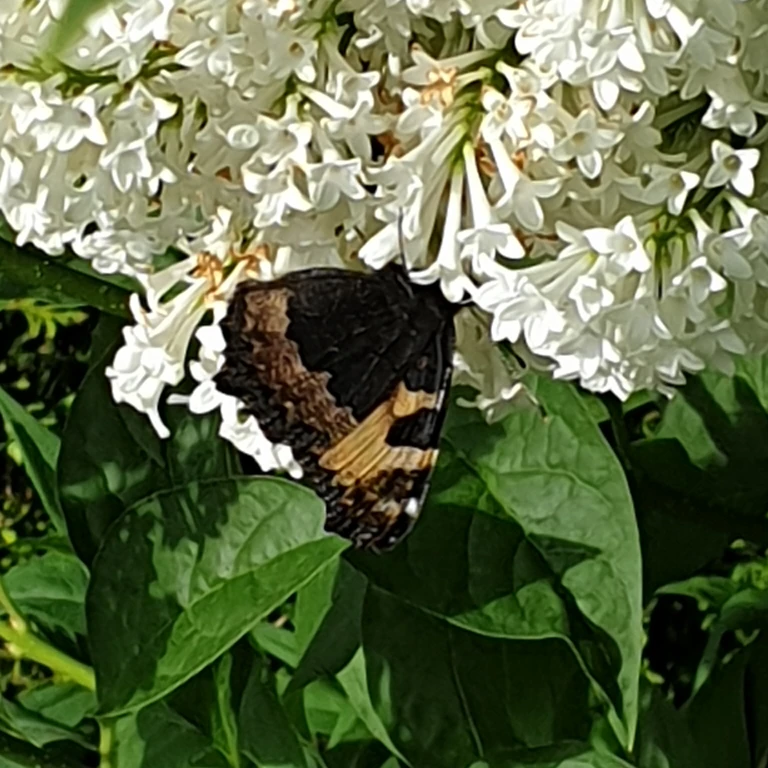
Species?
Aglais urticae
